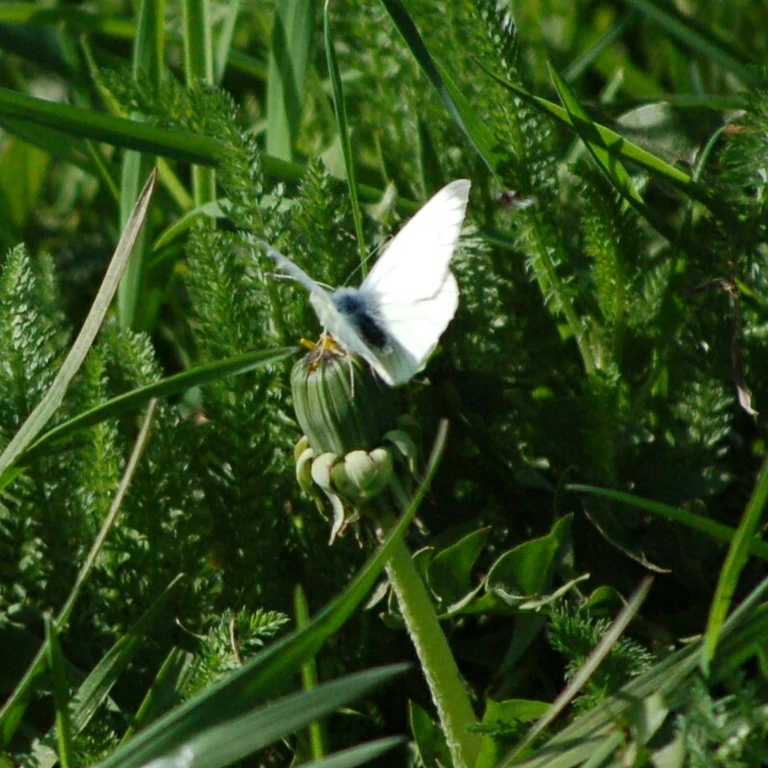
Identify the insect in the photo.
Pieris napi
